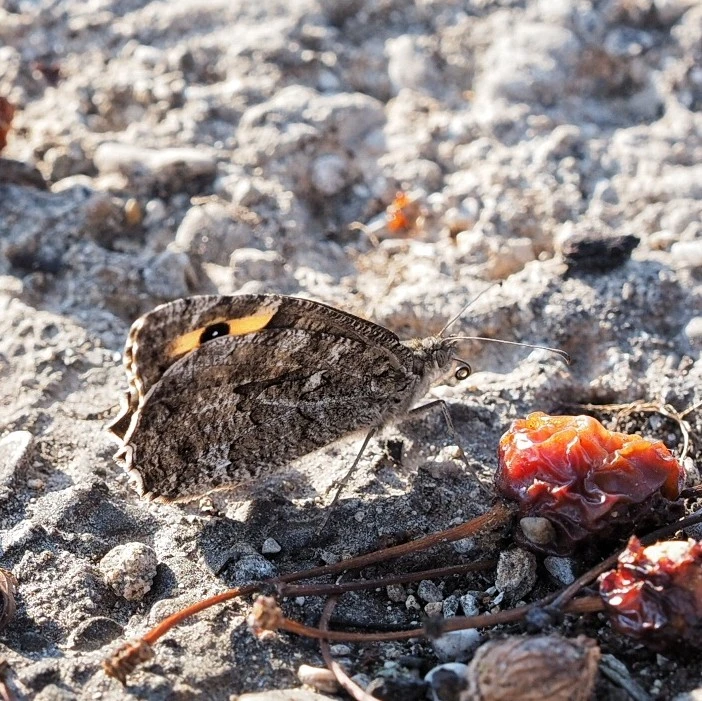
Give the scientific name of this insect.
Hipparchia semele
